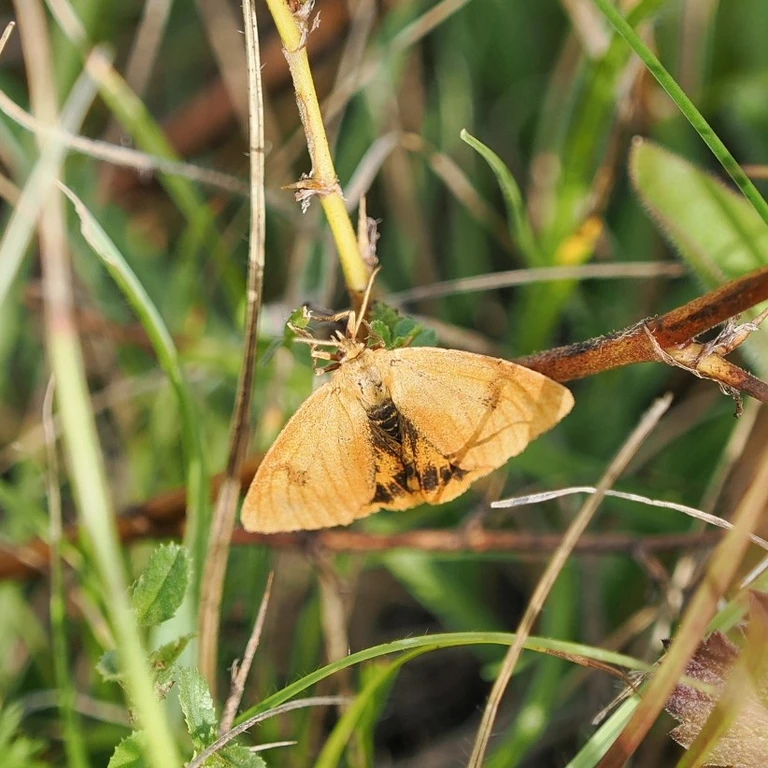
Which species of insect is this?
Diacrisia sannio
